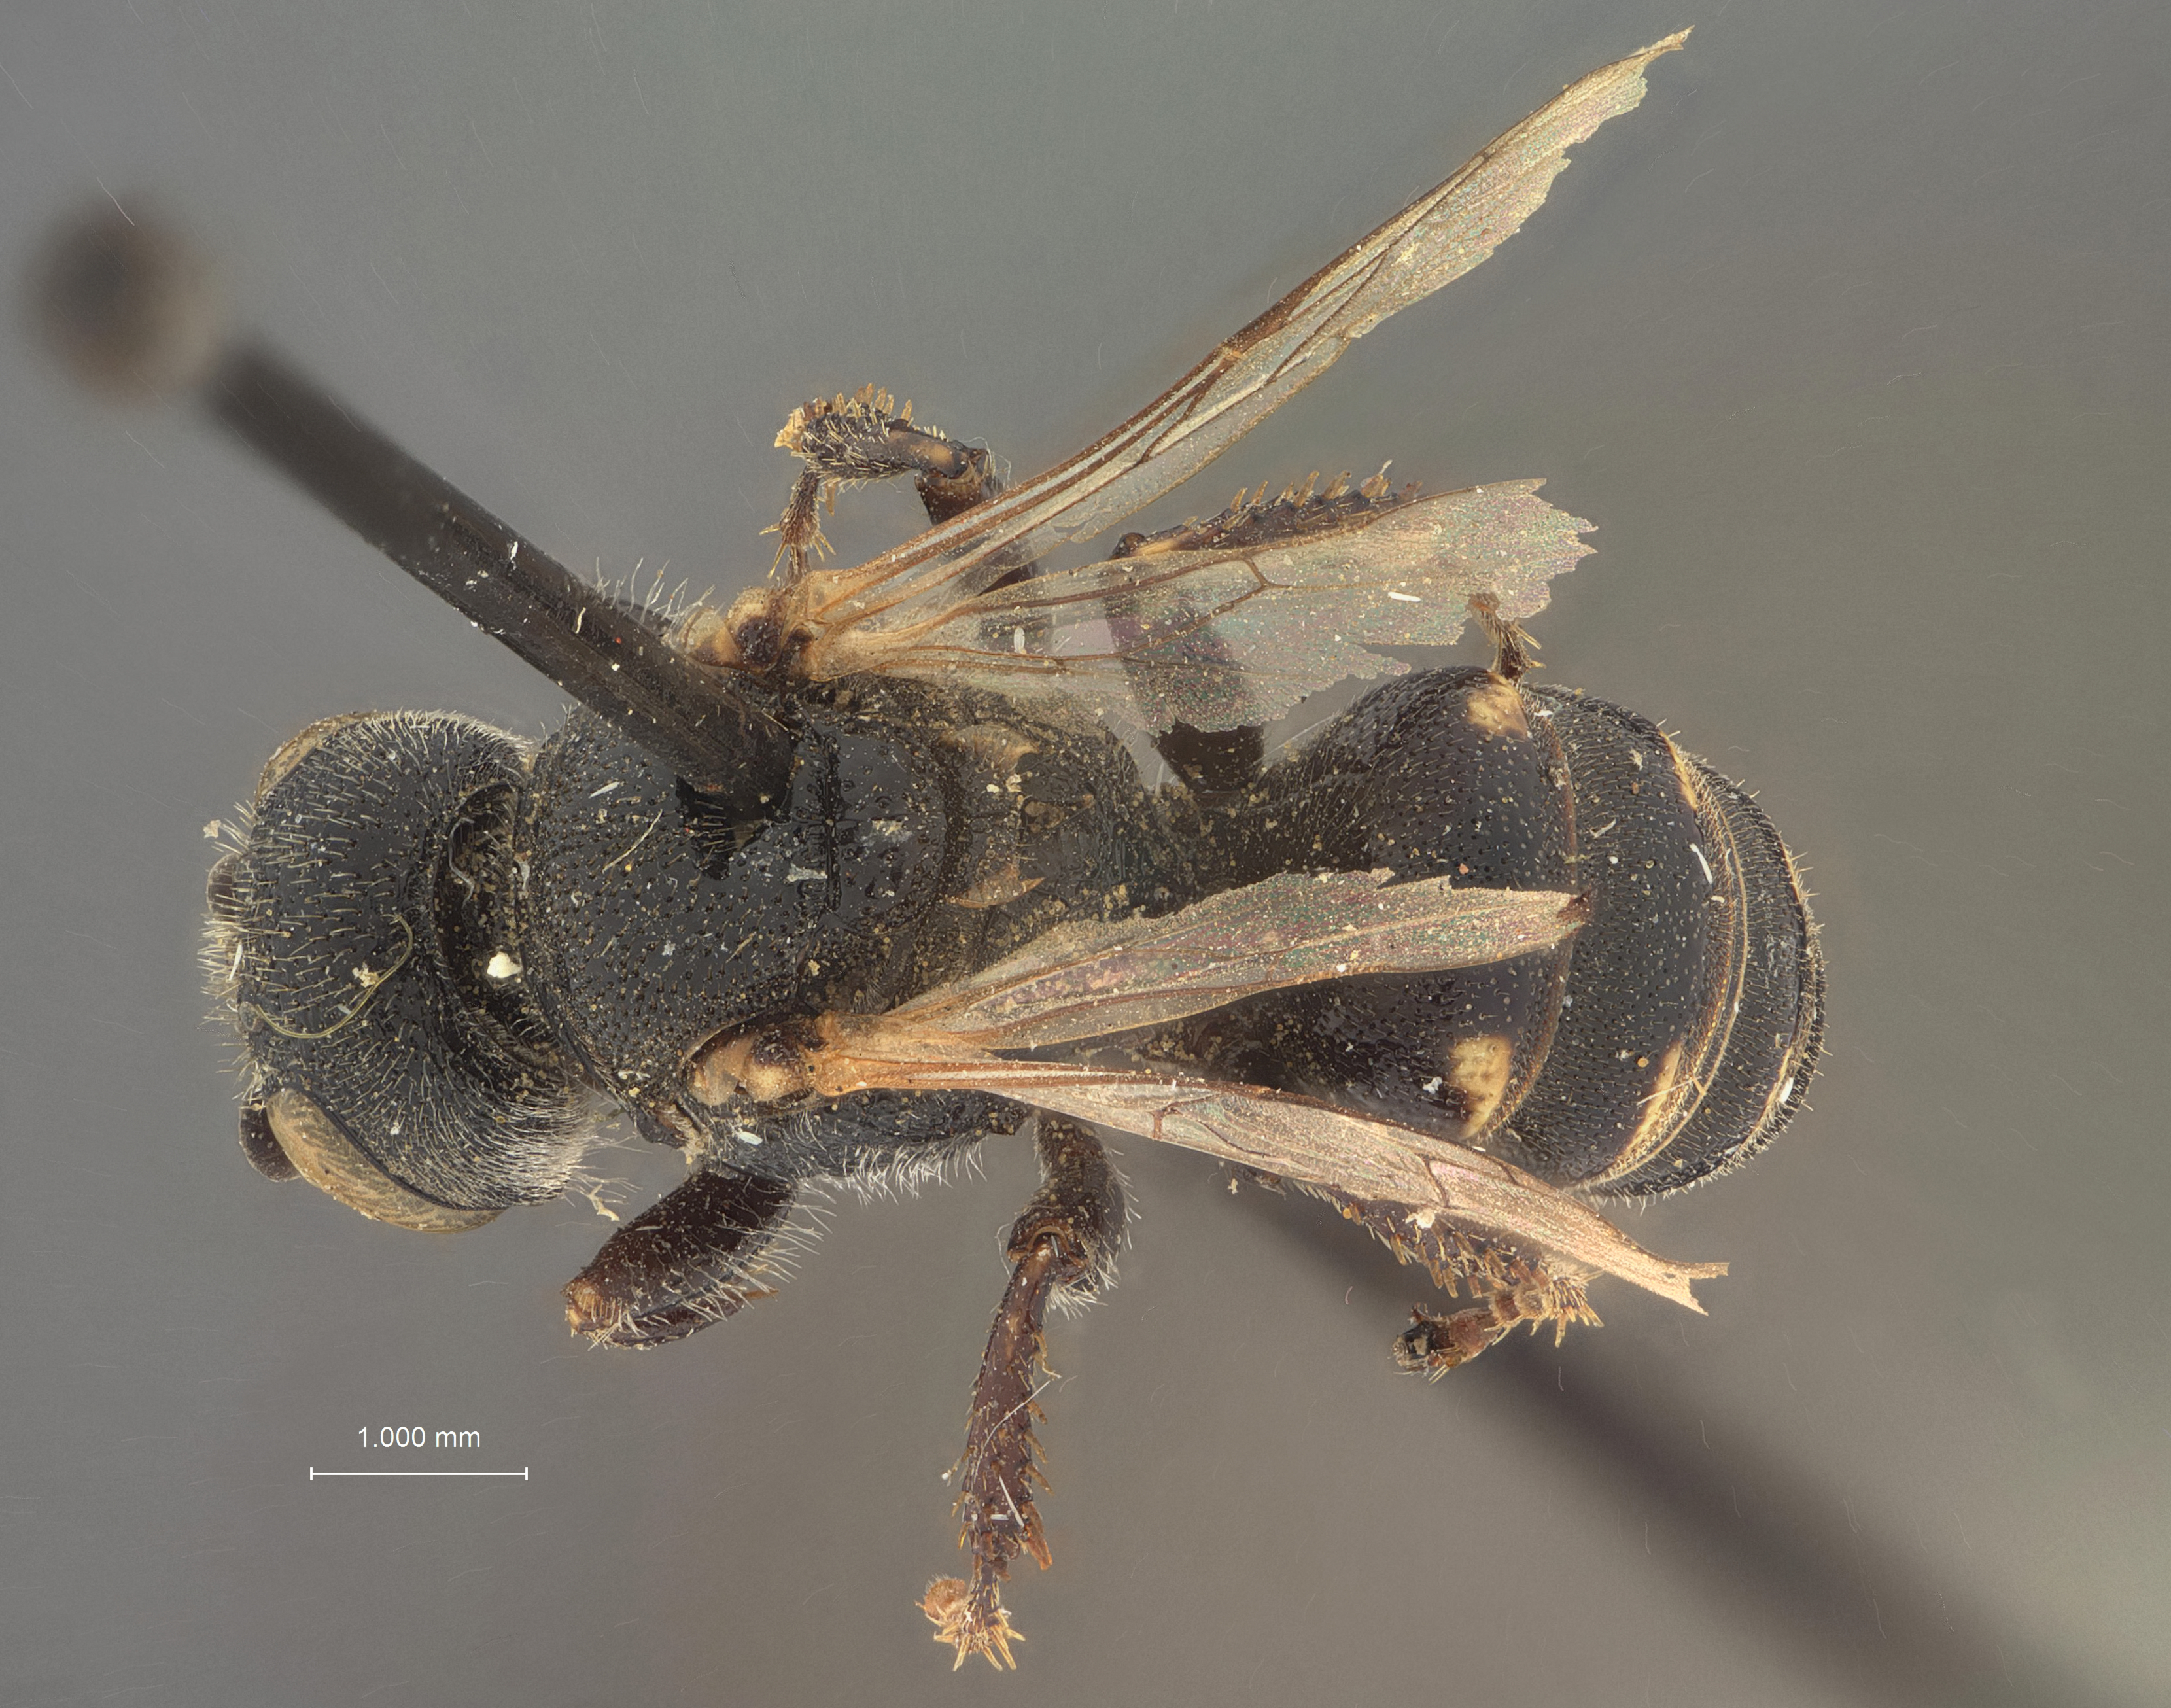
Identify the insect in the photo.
Oxybelus manni
